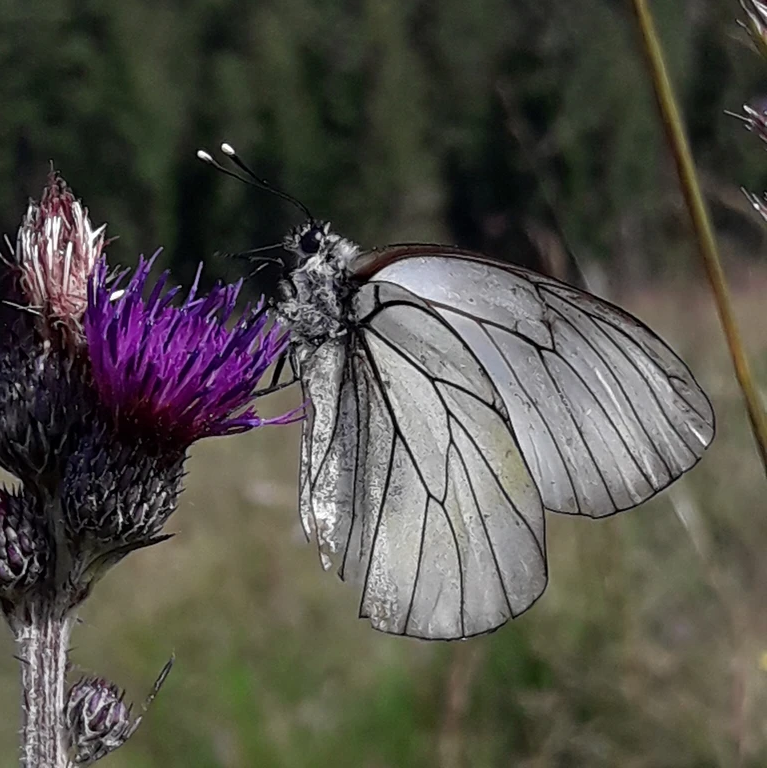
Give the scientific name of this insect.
Aporia crataegi
